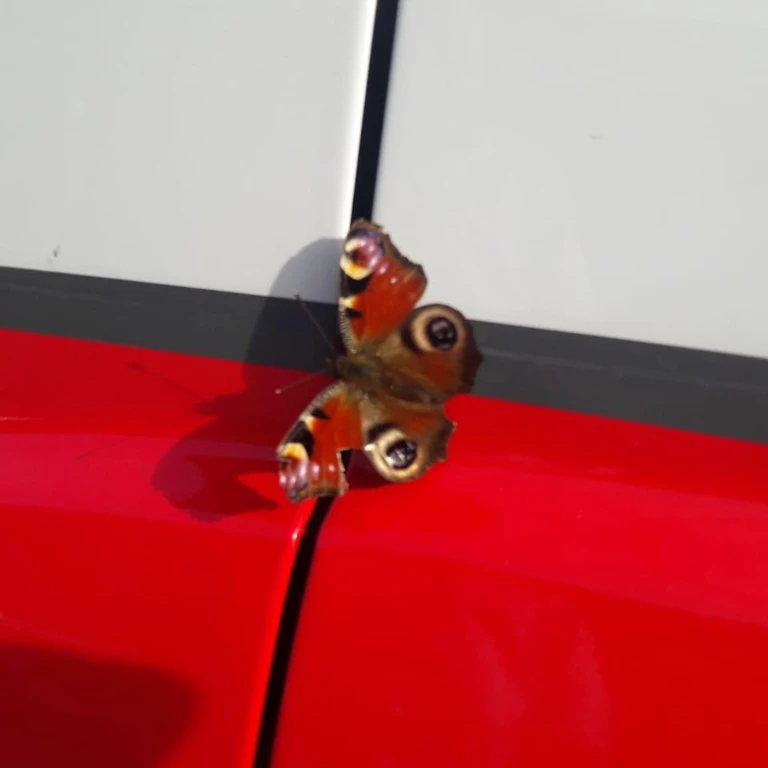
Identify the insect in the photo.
Aglais io
